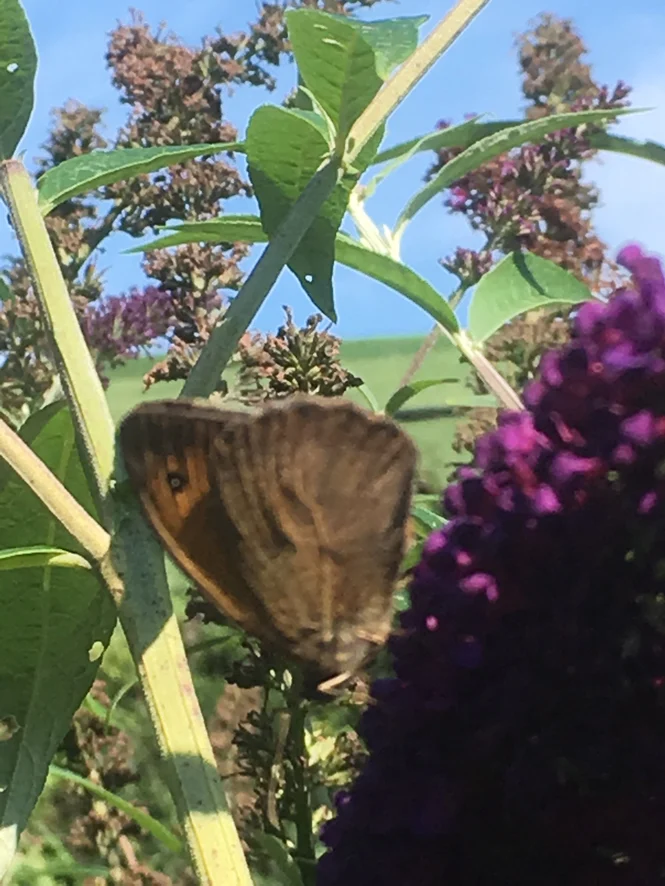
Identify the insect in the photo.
Maniola jurtina
